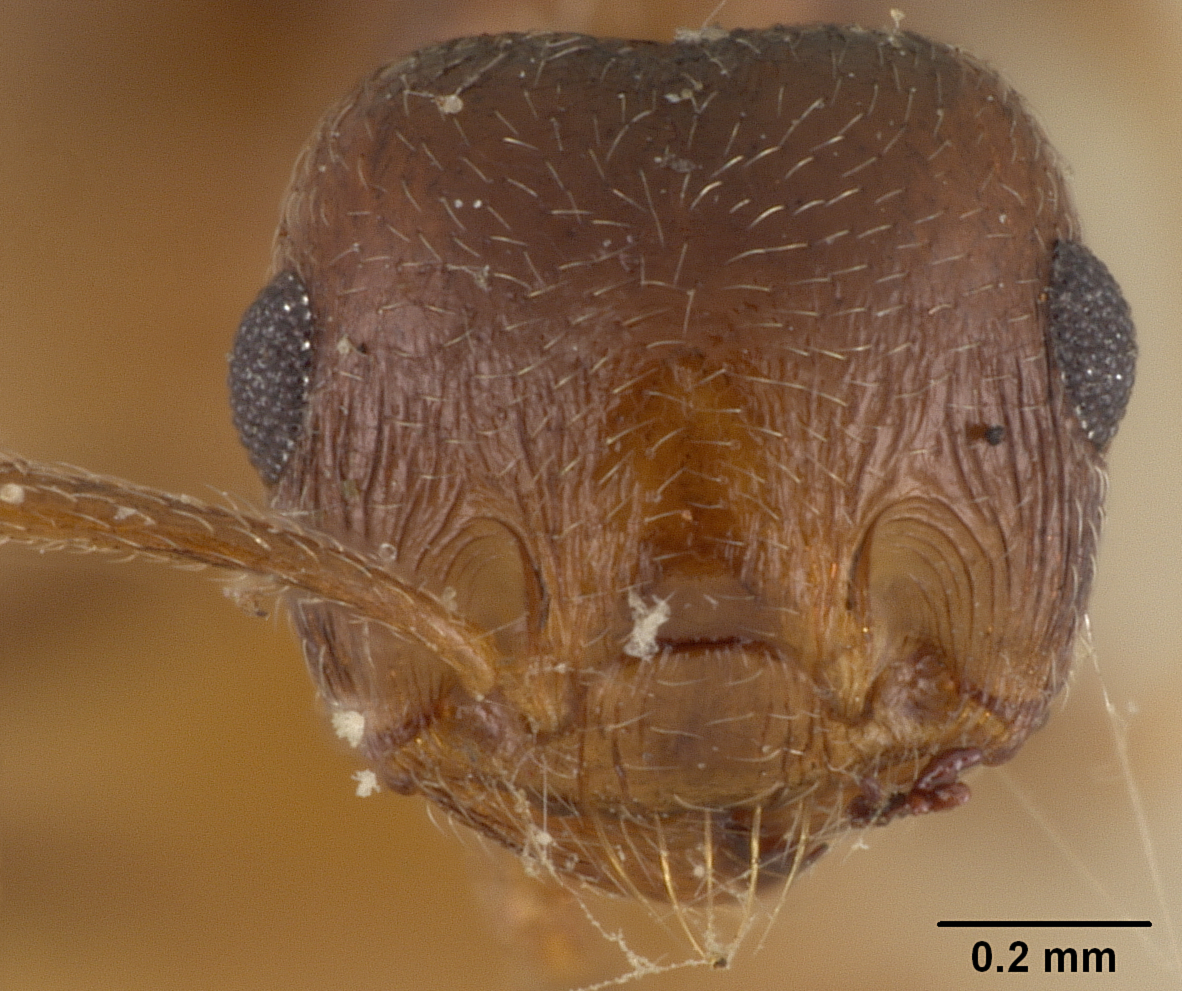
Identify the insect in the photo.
Crematogaster zavattarii
